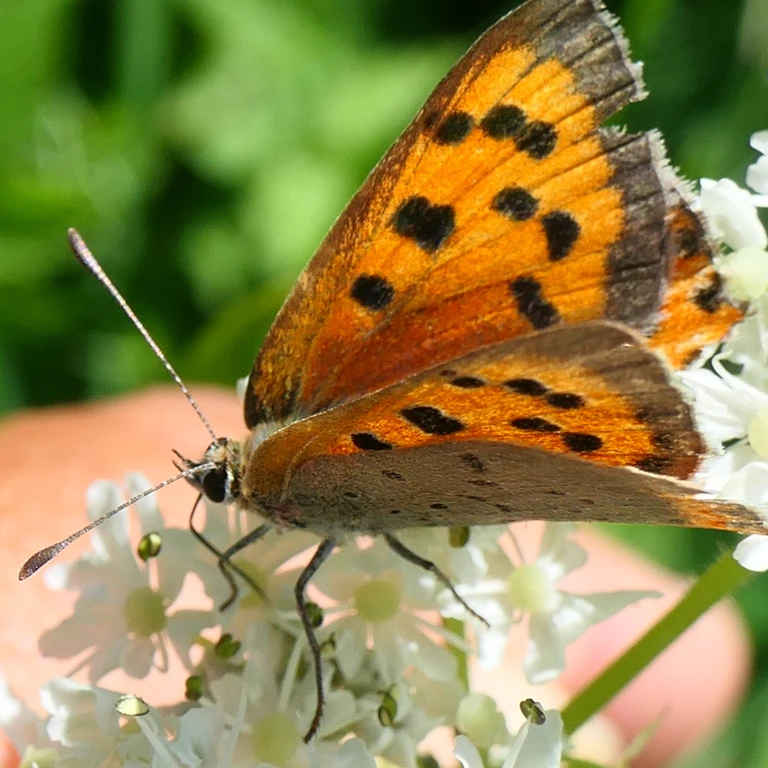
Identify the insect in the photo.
Lycaena phlaeas
